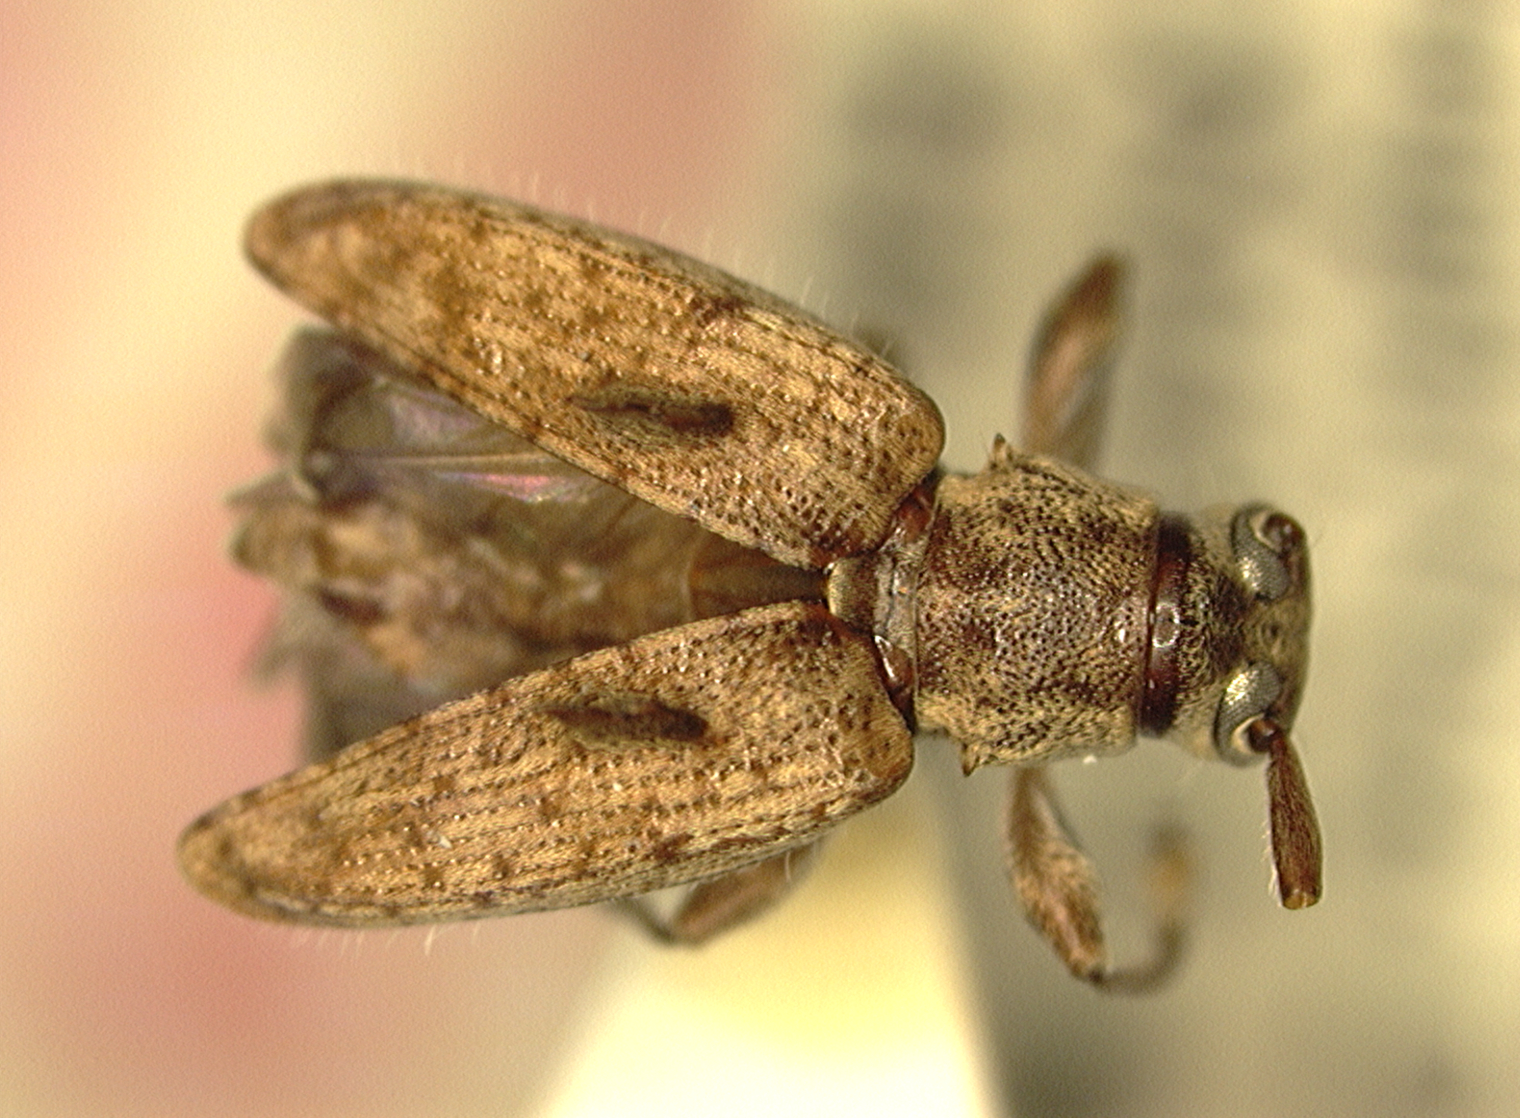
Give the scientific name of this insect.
Sciadella latispina (also Miaena latispina)
